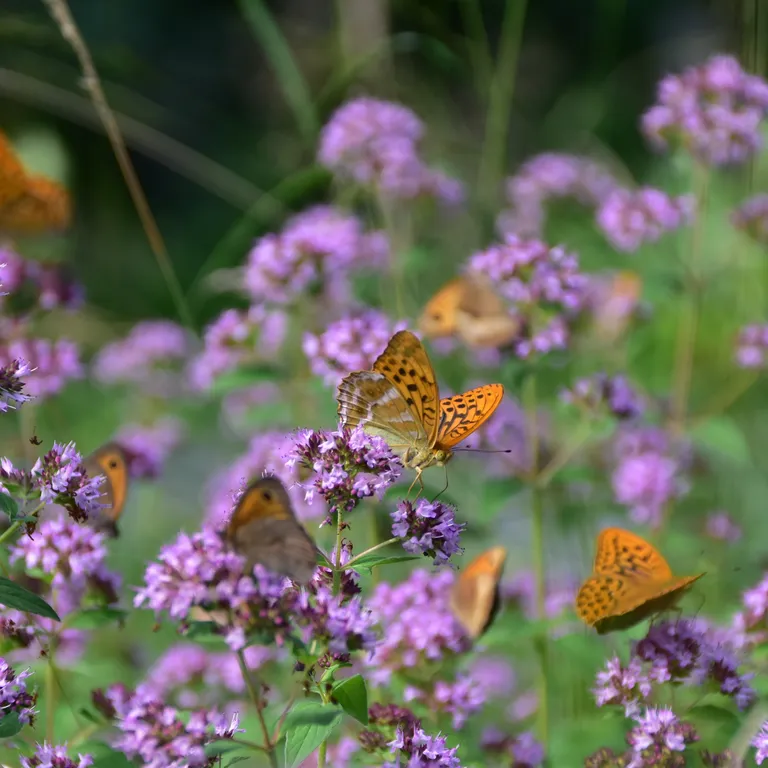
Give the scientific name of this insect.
Argynnis paphia
